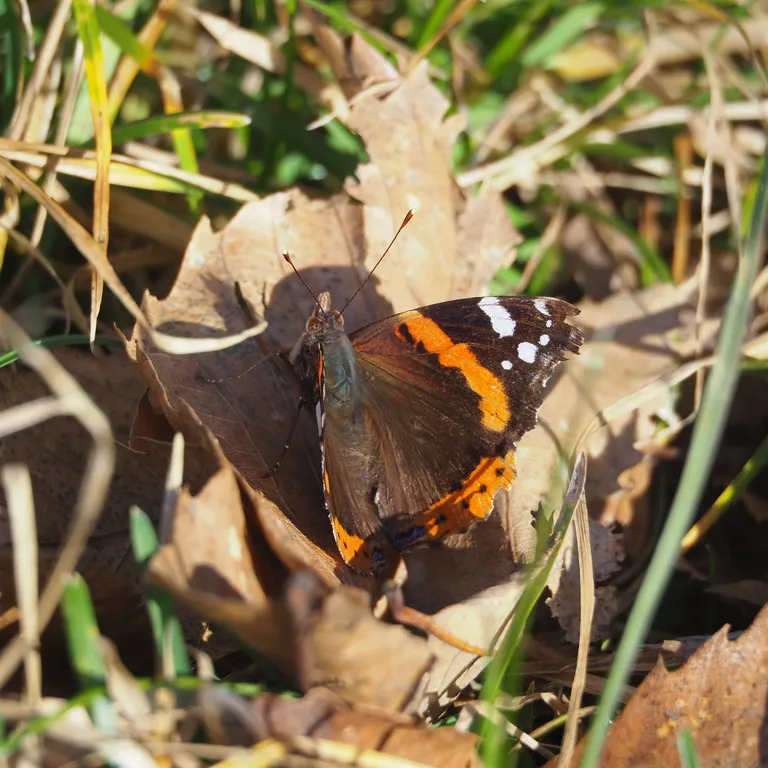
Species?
Vanessa atalanta
